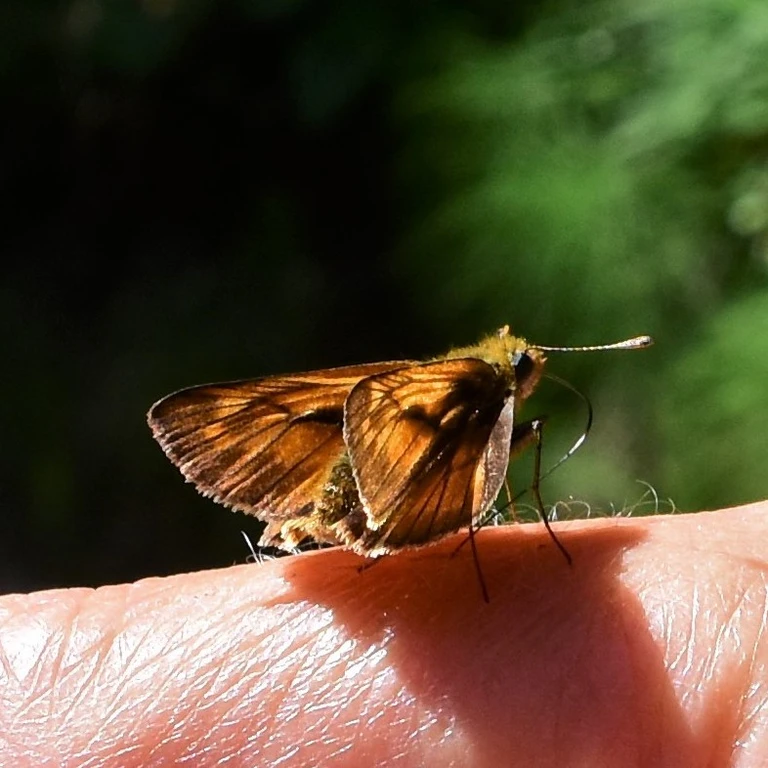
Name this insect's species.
Ochlodes sylvanus (also Ochlodes venata)
